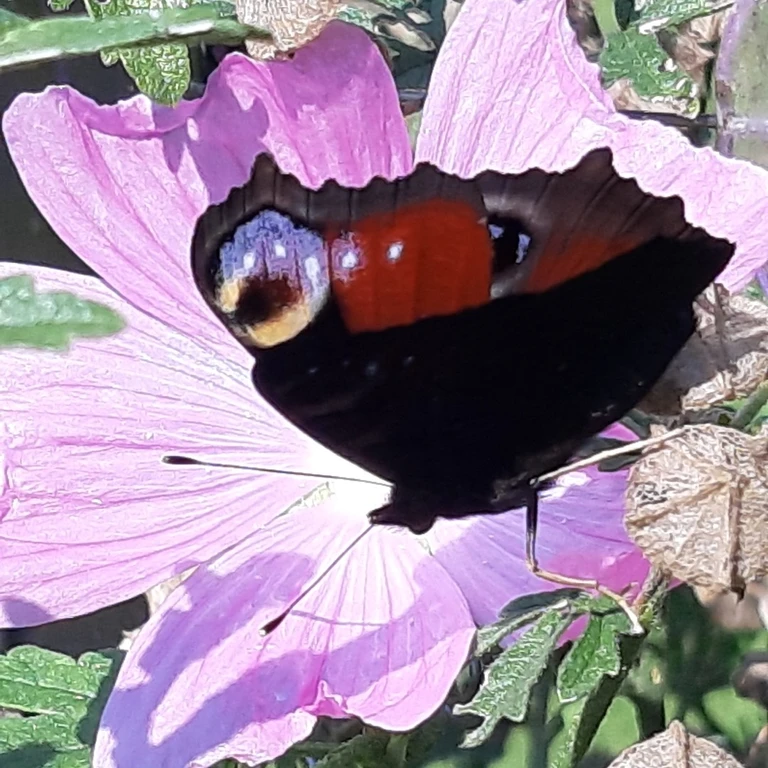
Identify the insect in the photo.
Aglais io
